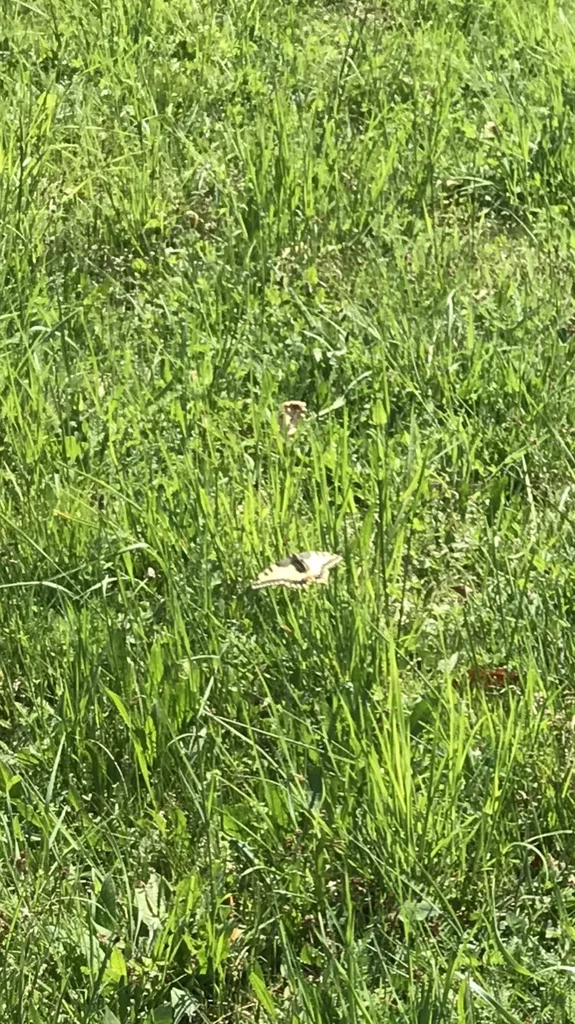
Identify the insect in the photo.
Papilio machaon
